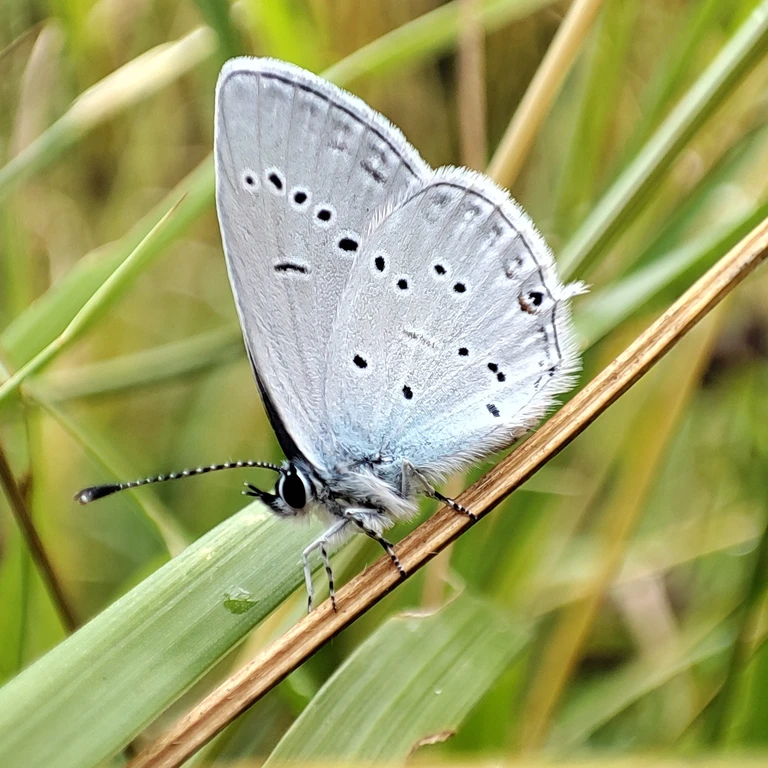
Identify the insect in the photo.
Cupido decolorata (also Elkalyce decolorata)
